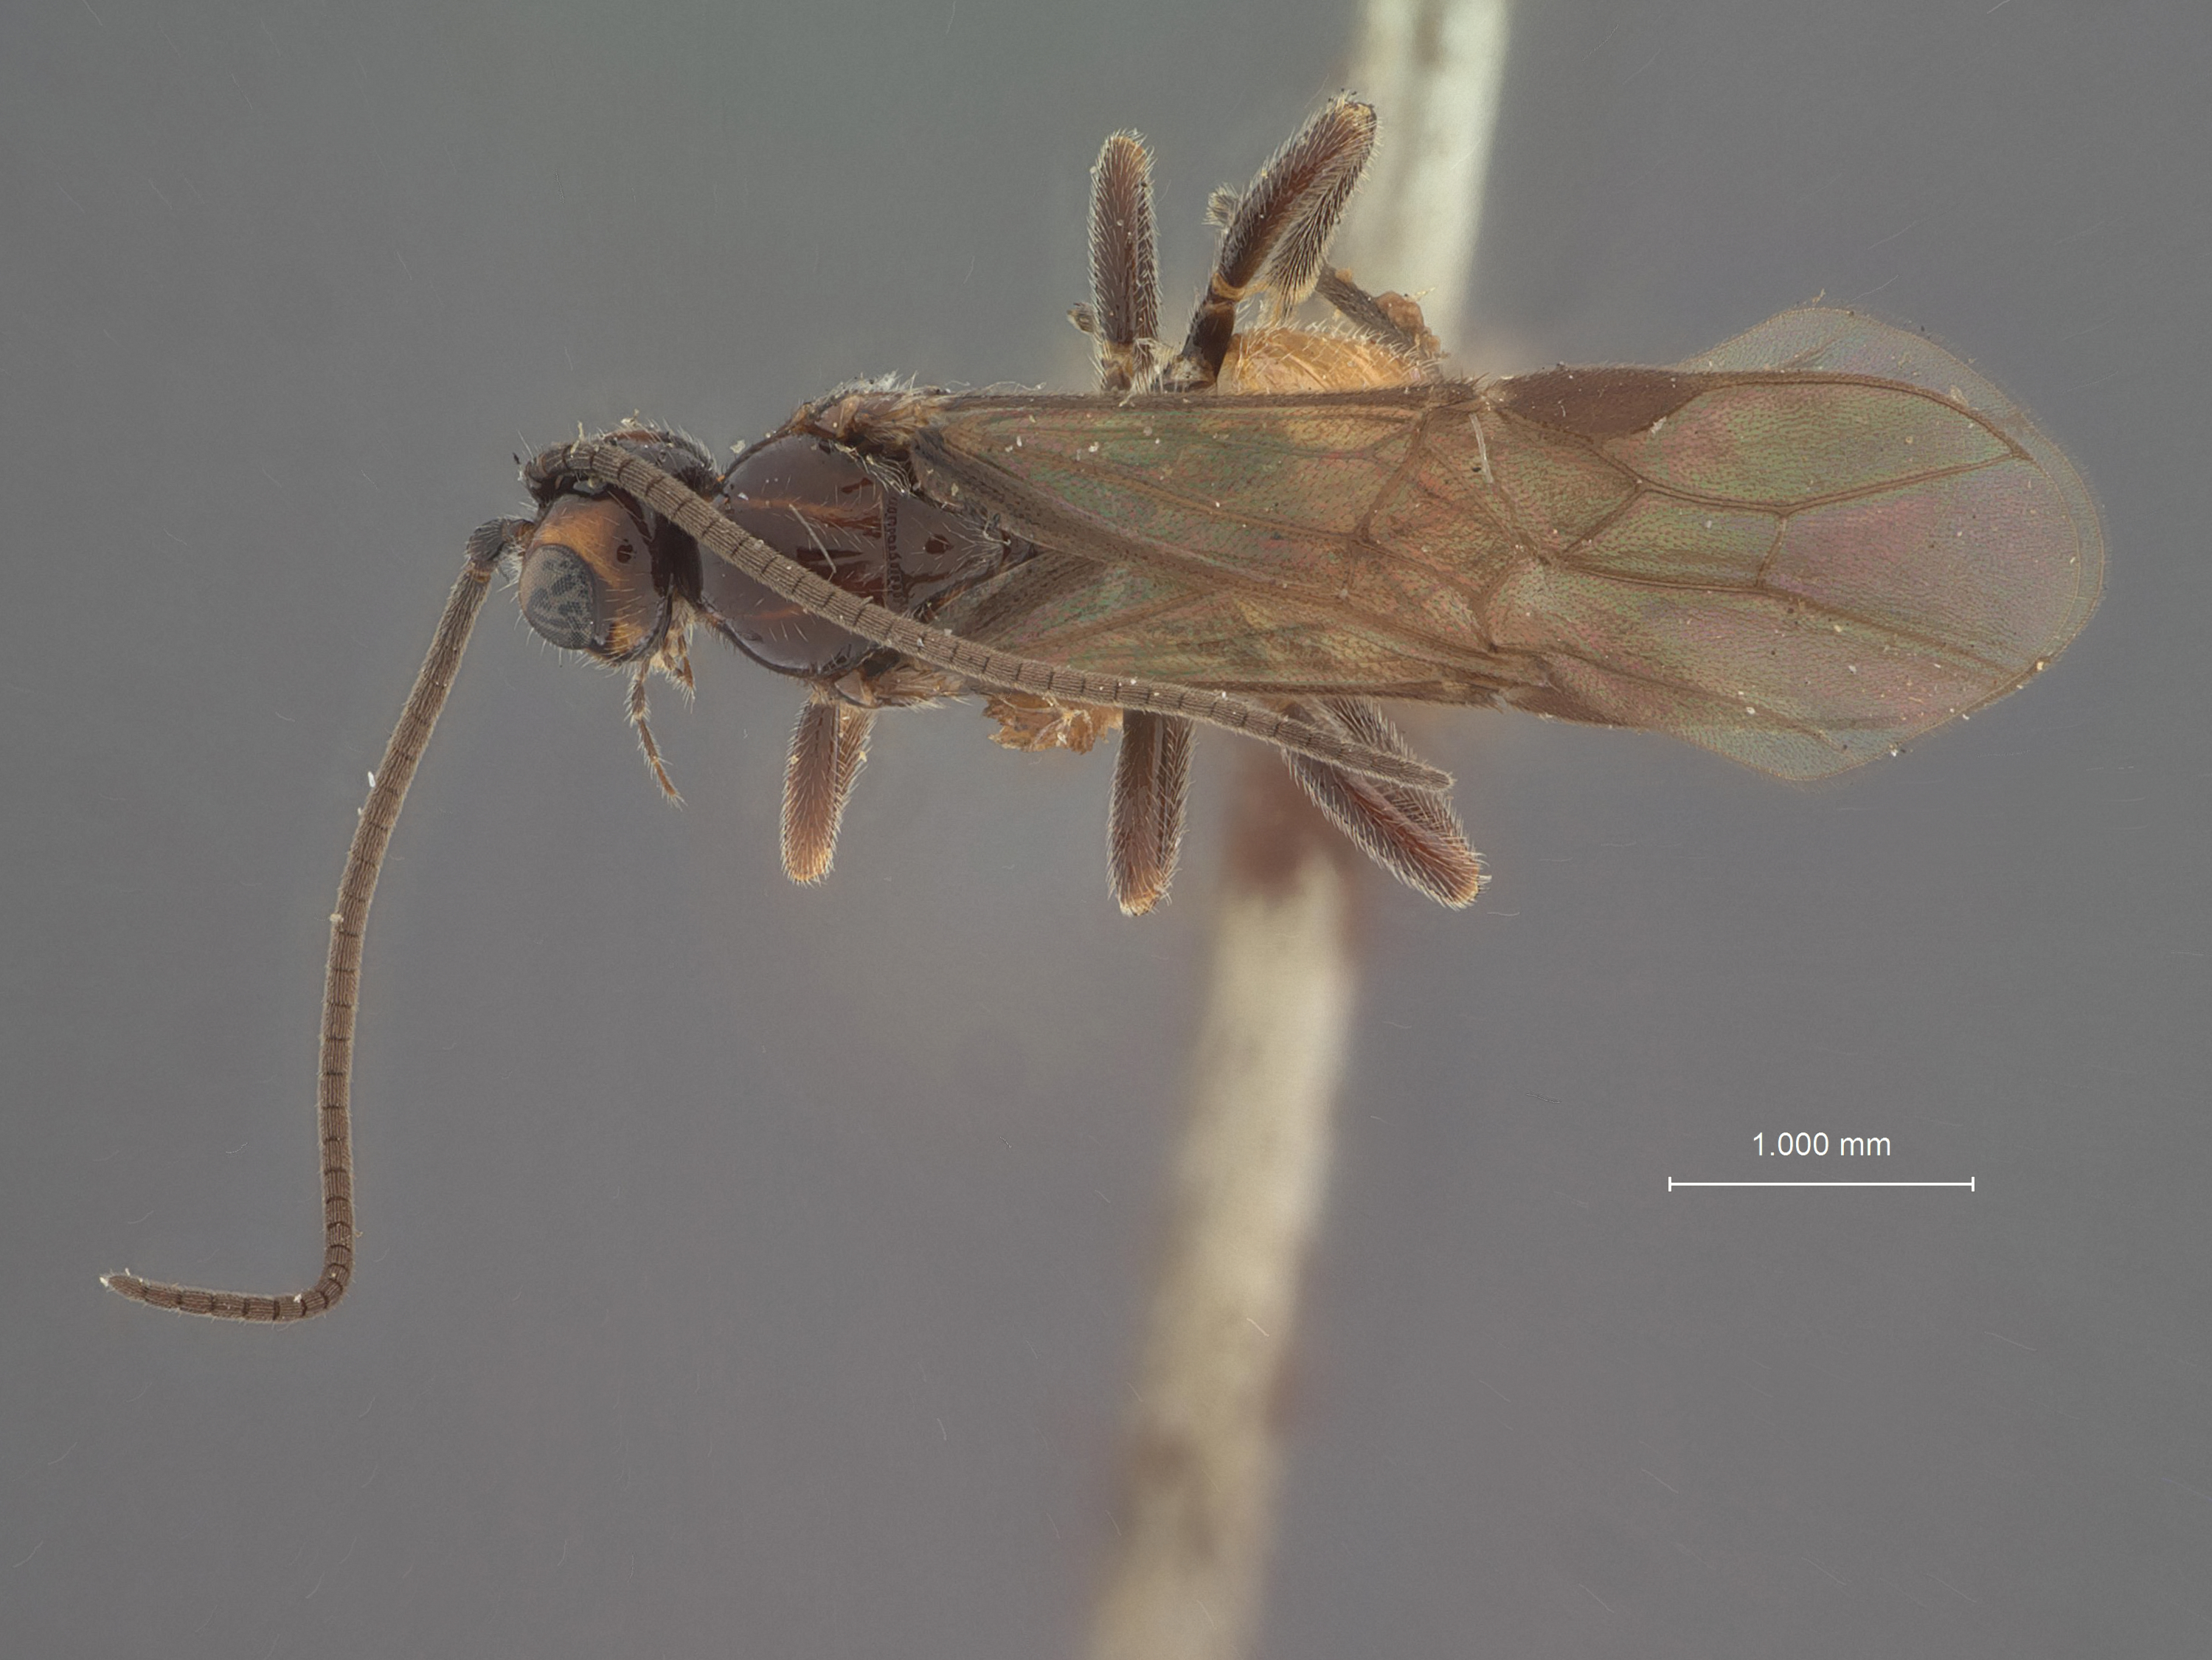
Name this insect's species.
Microbracon sesiae
